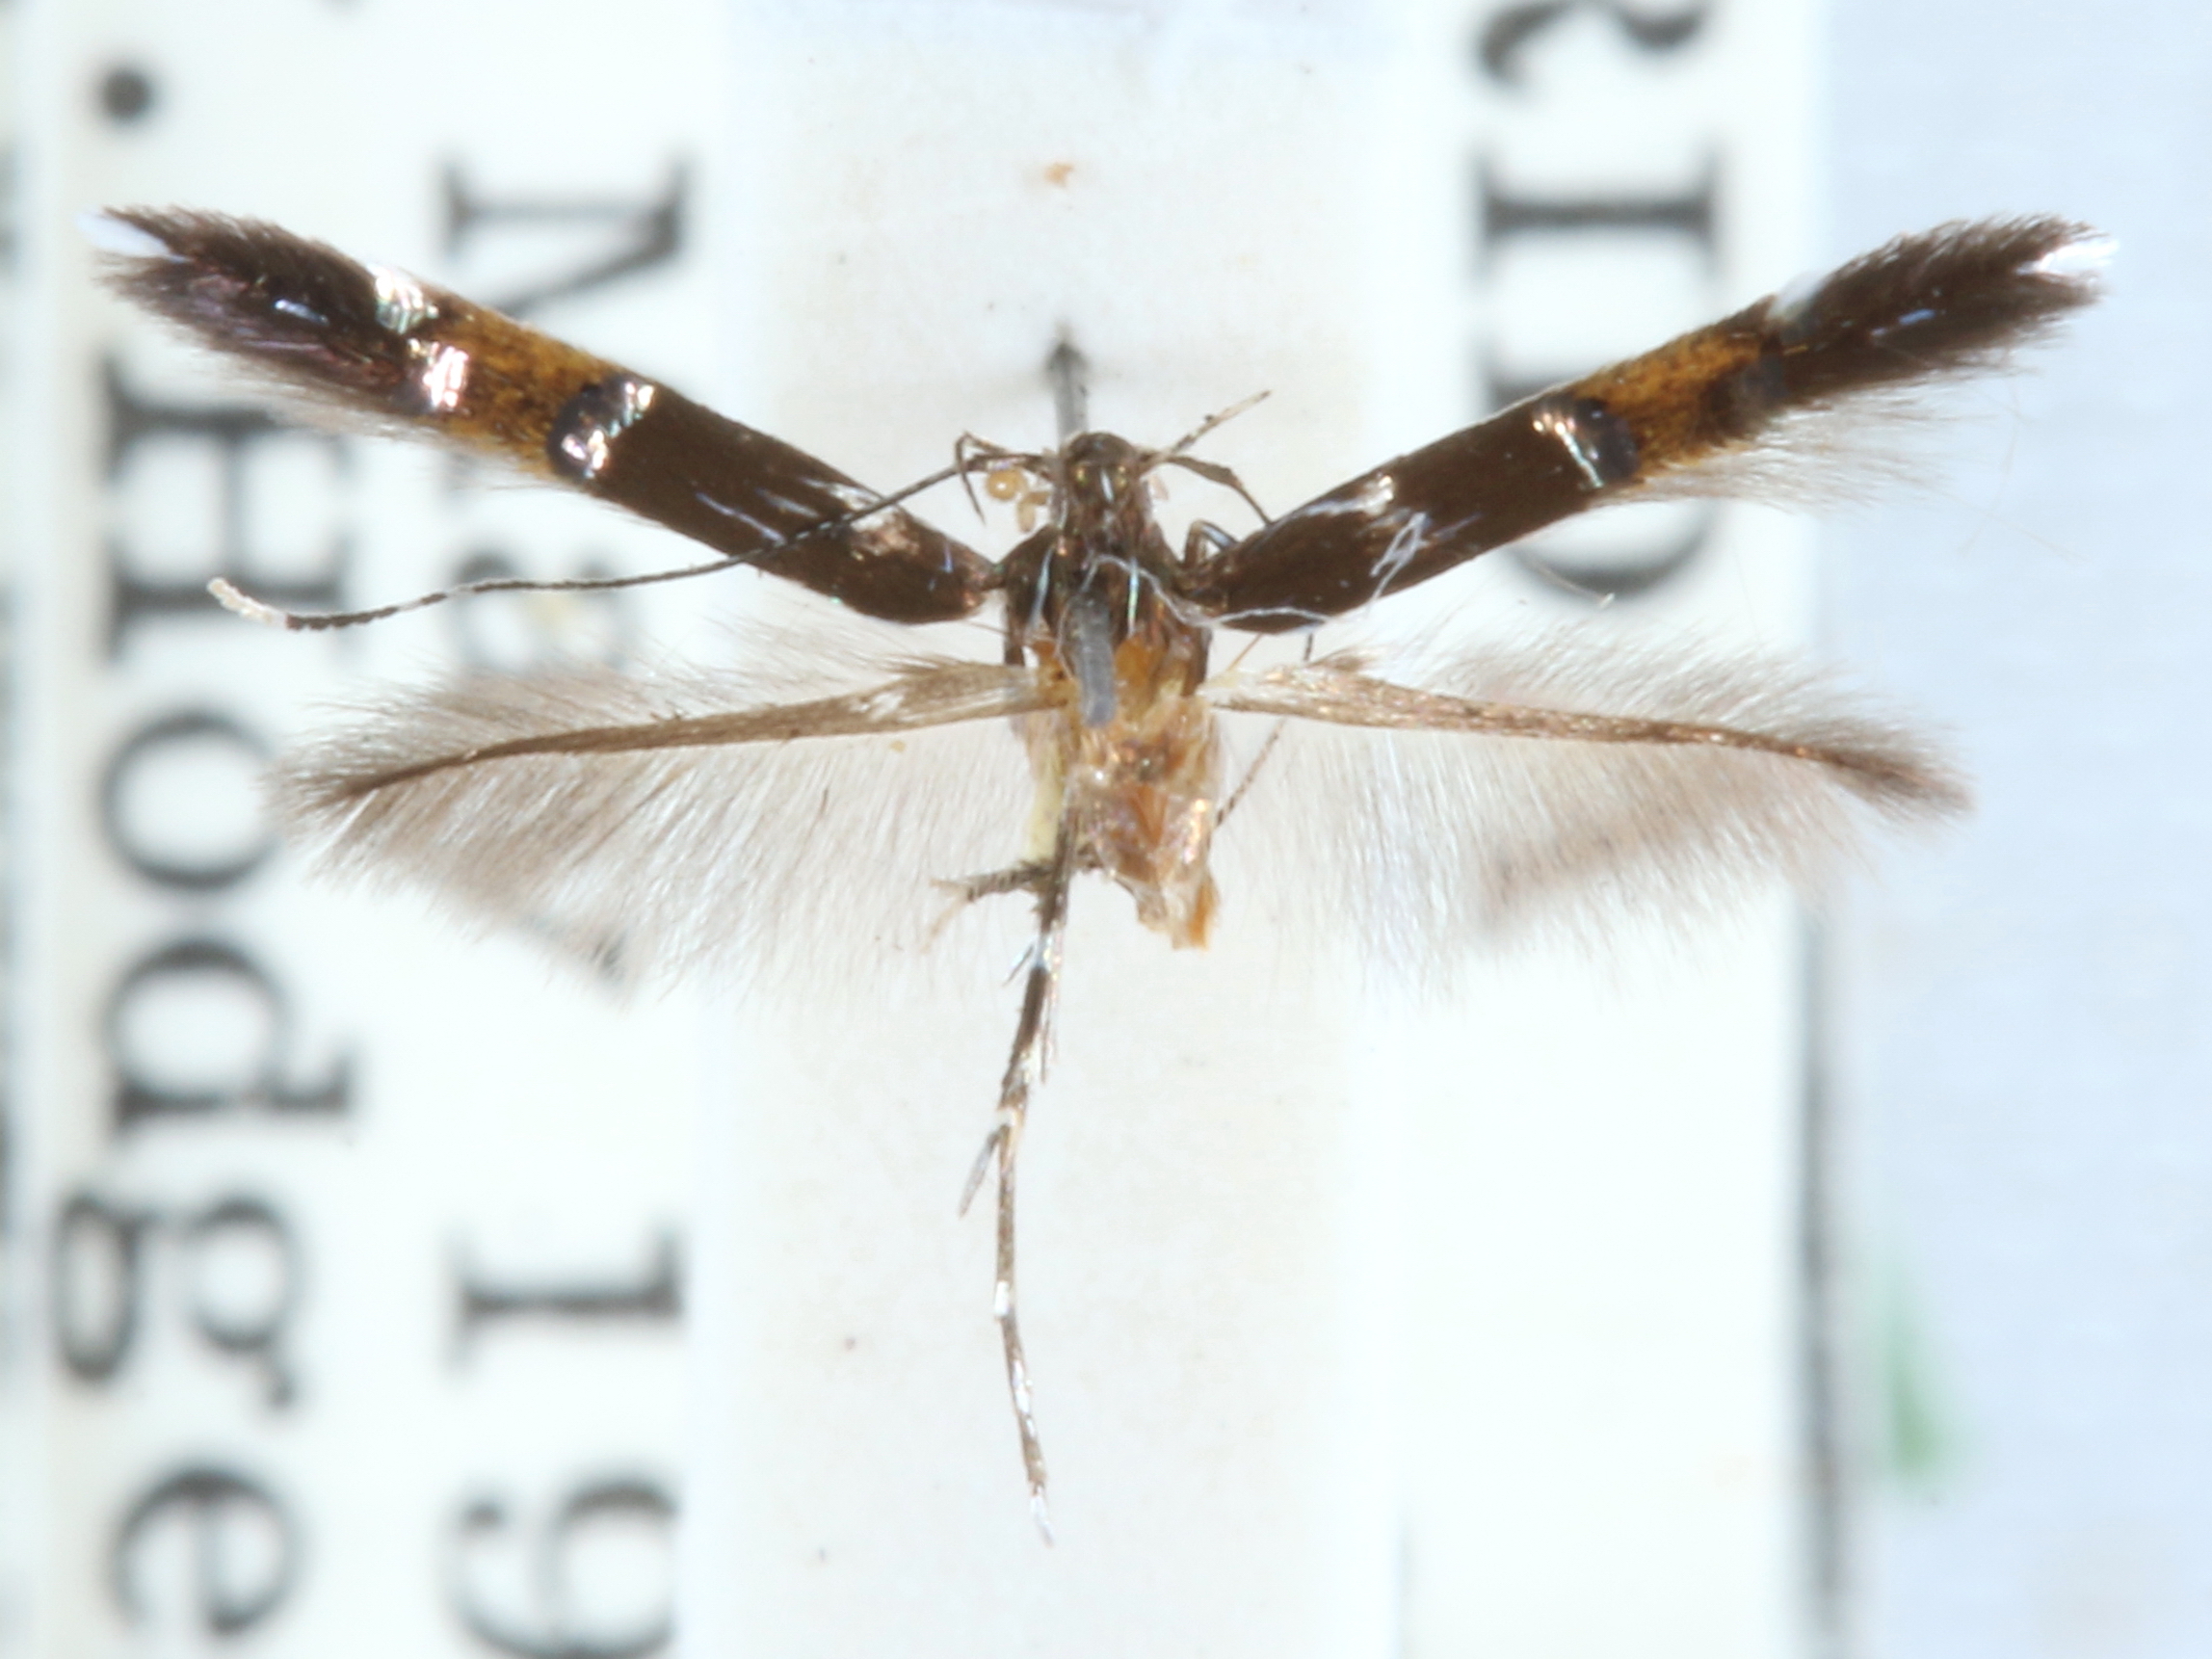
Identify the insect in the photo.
Cosmopterix abdita
